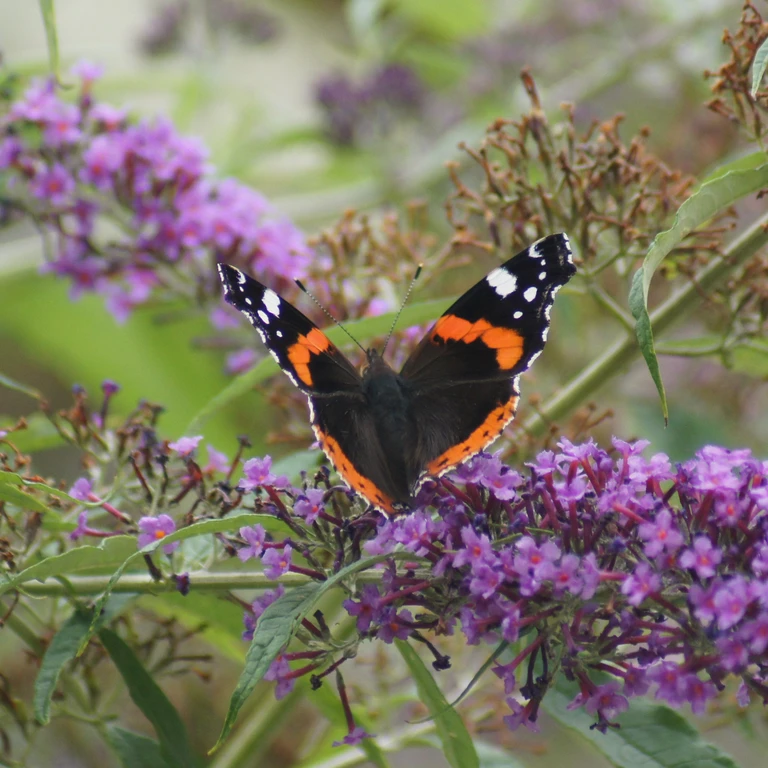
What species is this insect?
Vanessa atalanta
